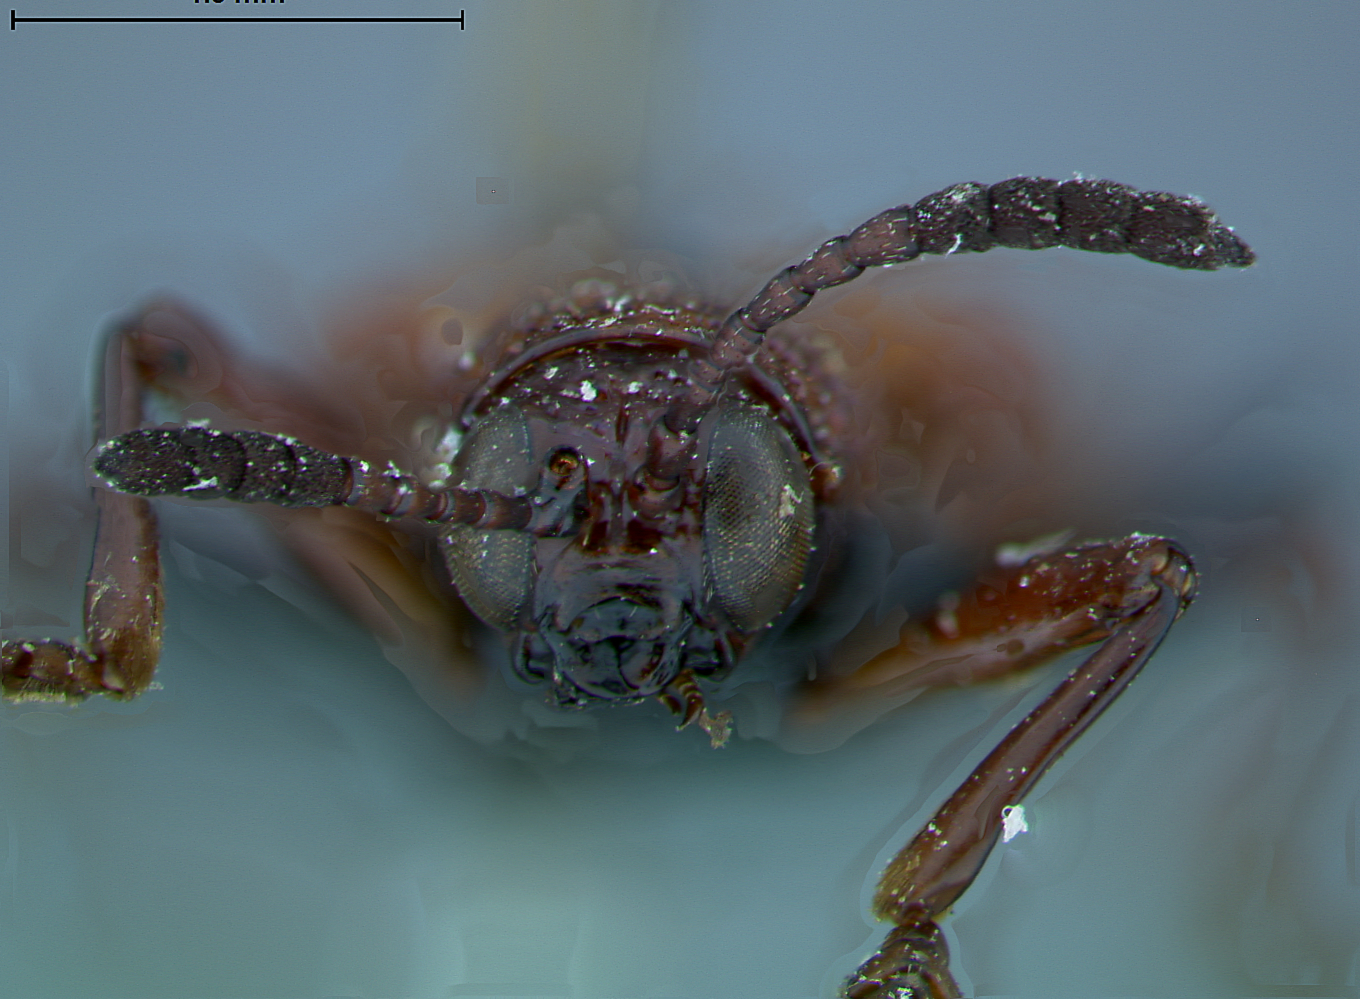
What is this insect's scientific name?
Acentroptera nevermanni
